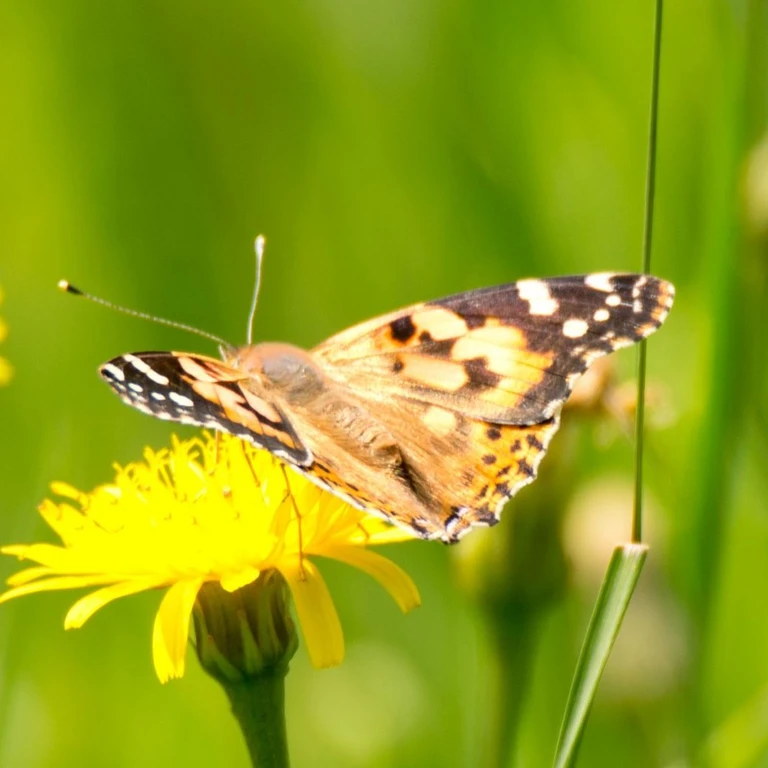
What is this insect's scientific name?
Vanessa cardui
